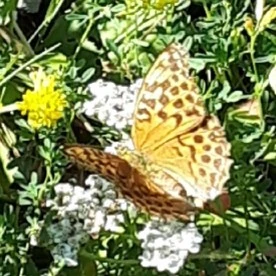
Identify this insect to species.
Argynnis paphia
